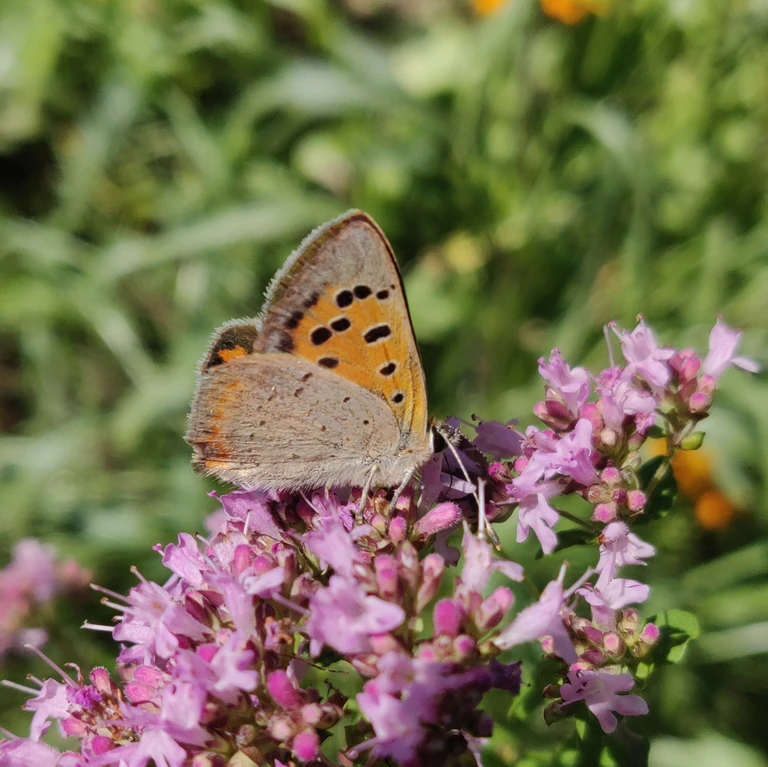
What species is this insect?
Lycaena phlaeas
